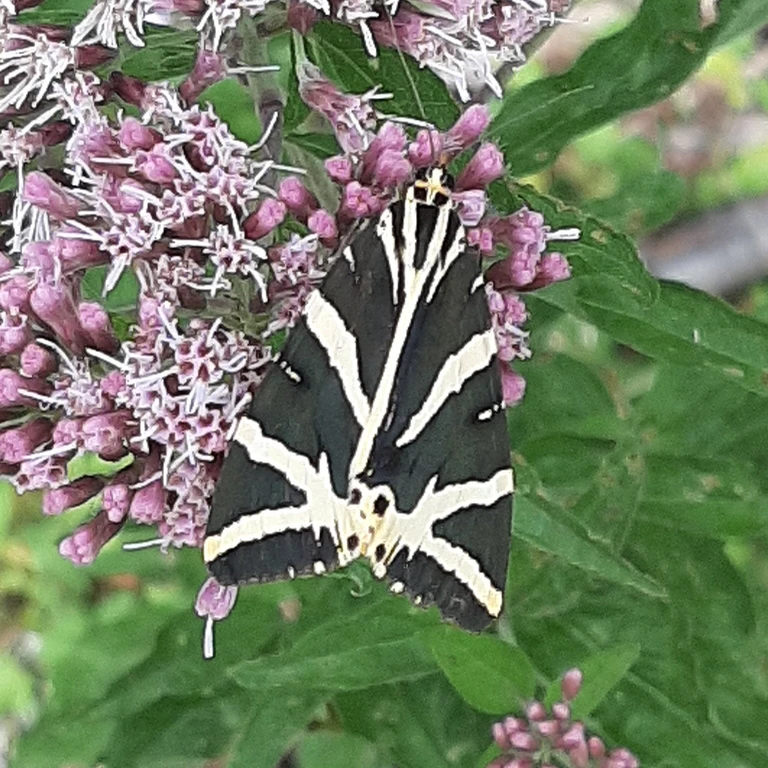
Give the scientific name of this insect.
Euplagia quadripunctaria
